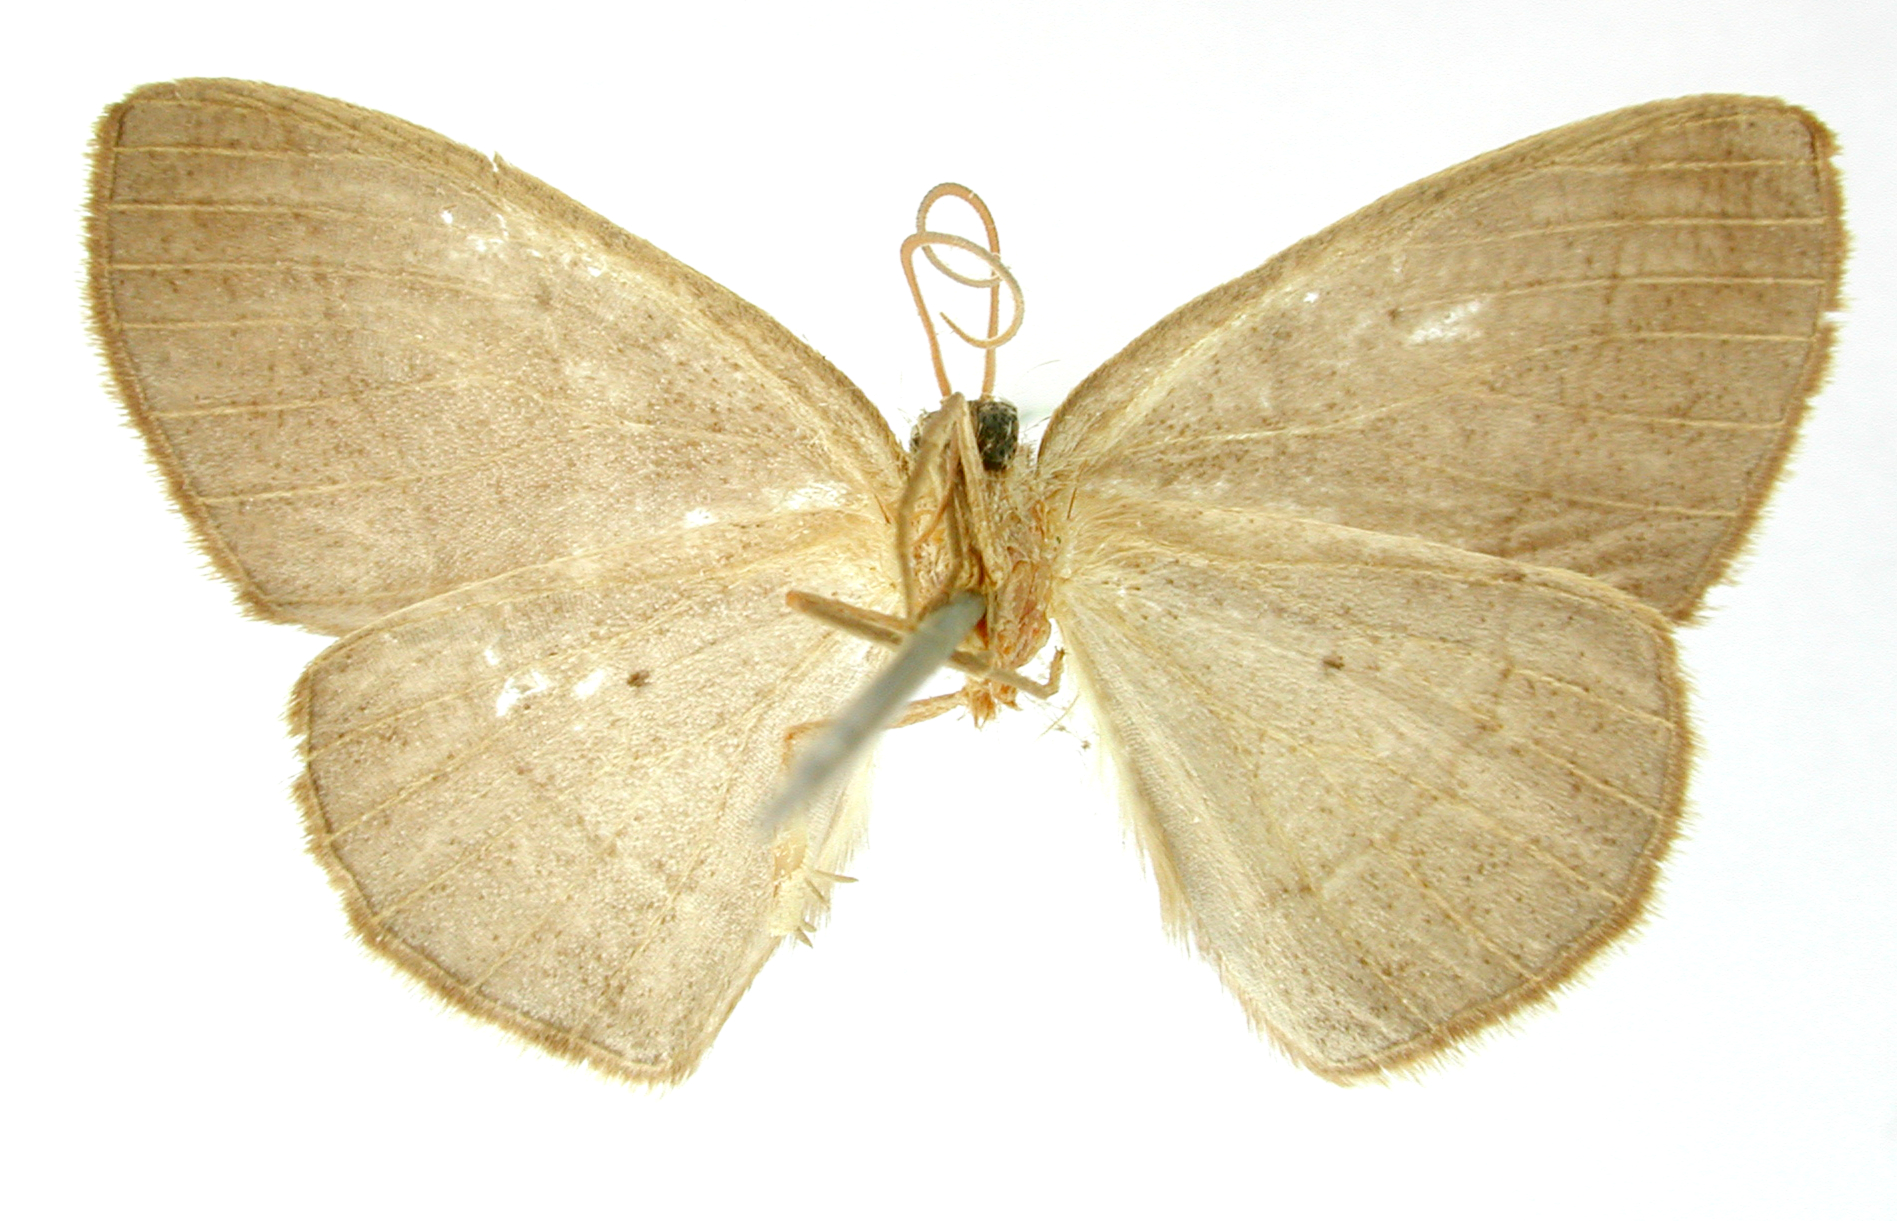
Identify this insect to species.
Certima chiqua
